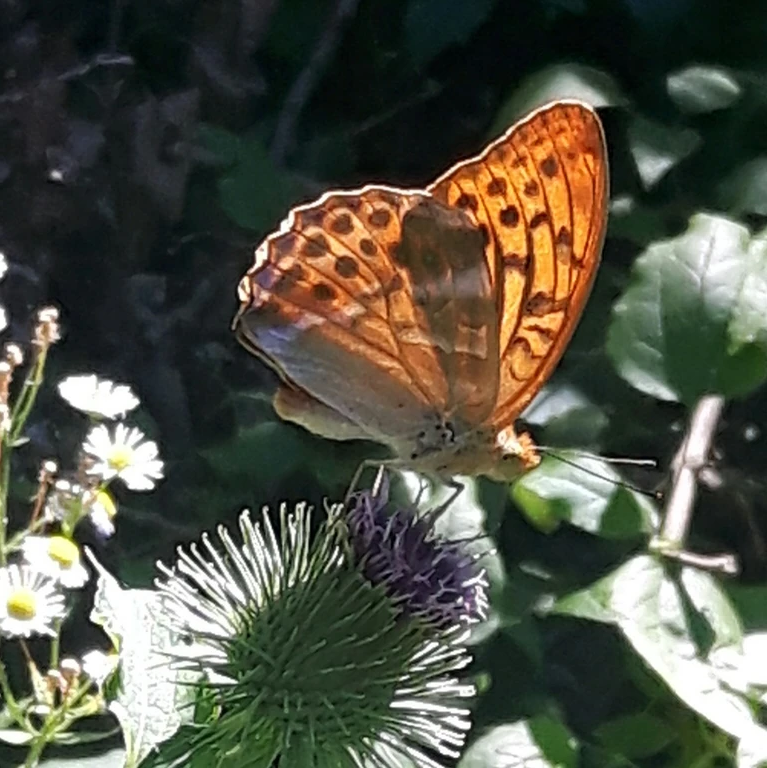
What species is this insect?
Argynnis paphia
